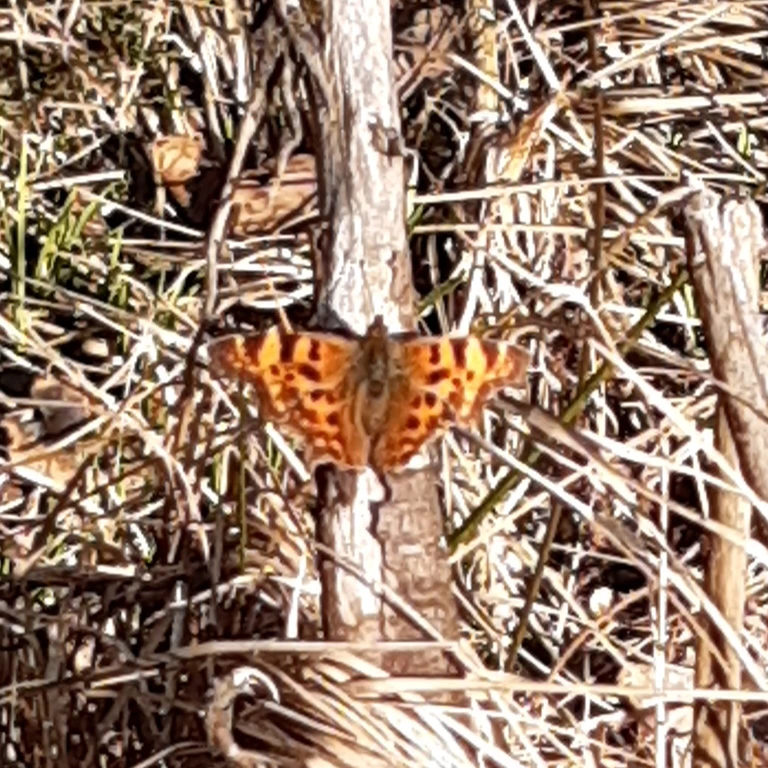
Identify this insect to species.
Polygonia c-album
